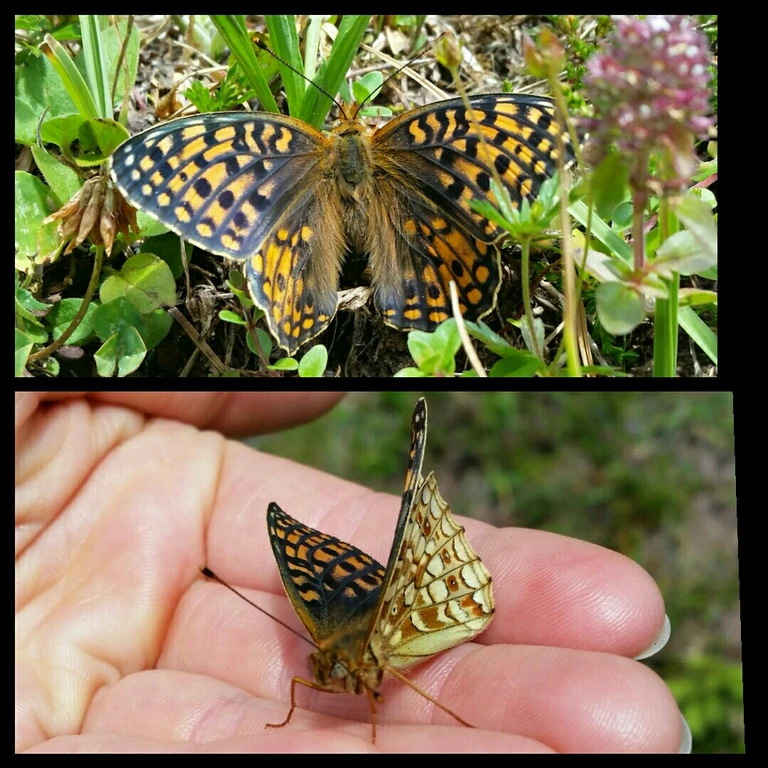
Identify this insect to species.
Fabriciana niobe
